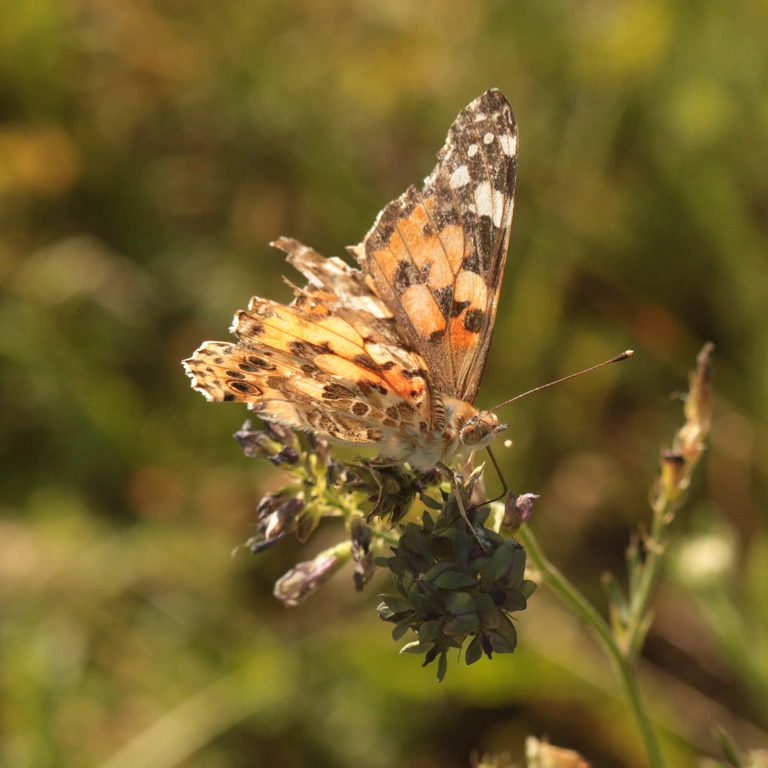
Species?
Vanessa cardui
